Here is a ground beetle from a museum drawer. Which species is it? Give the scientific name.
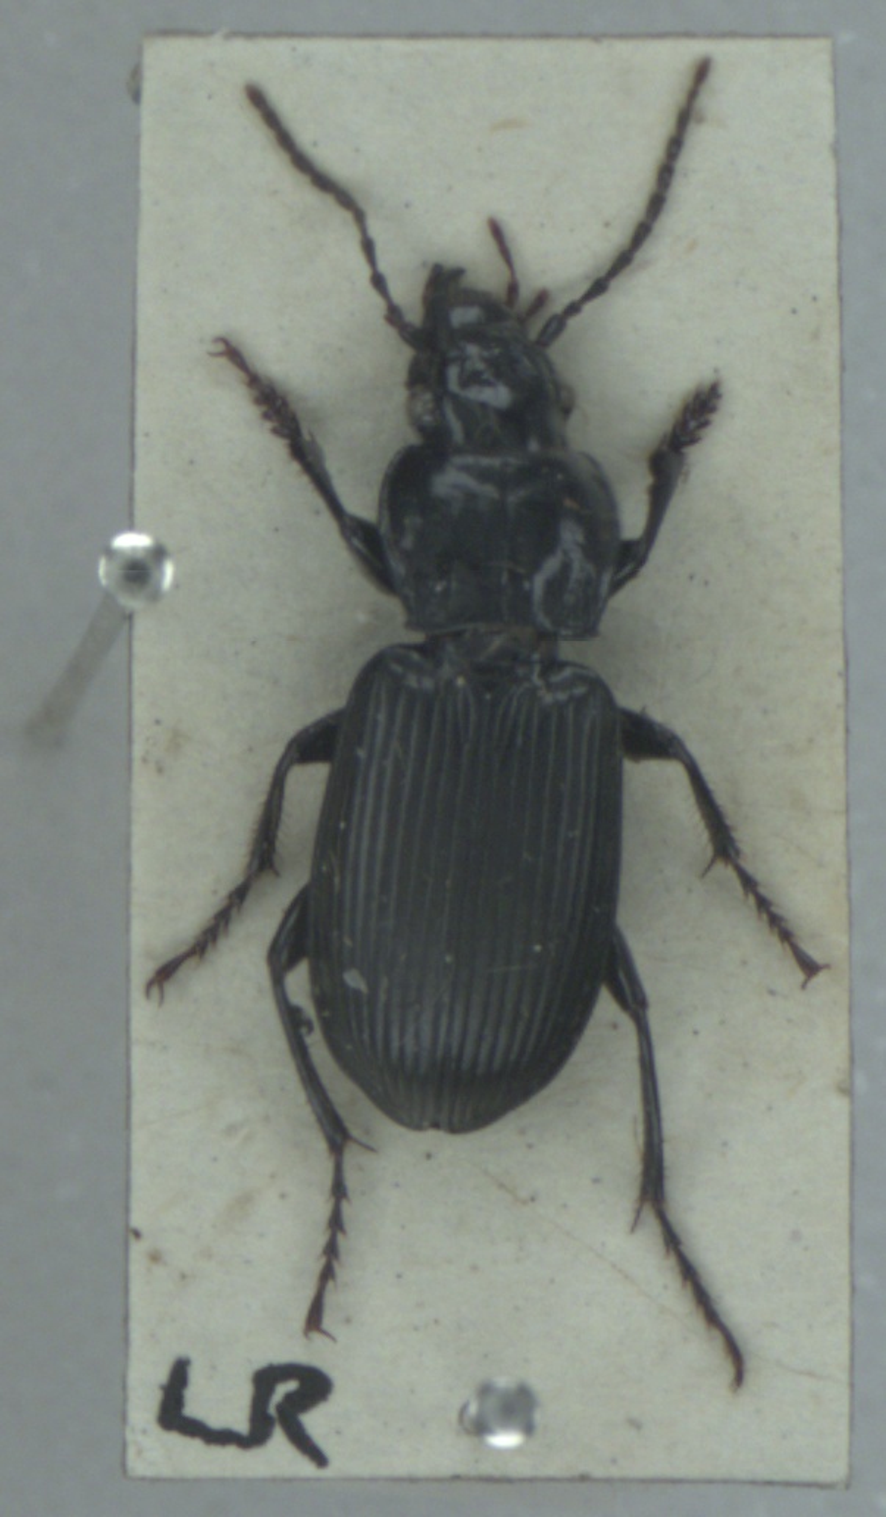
Pterostichus melanarius
